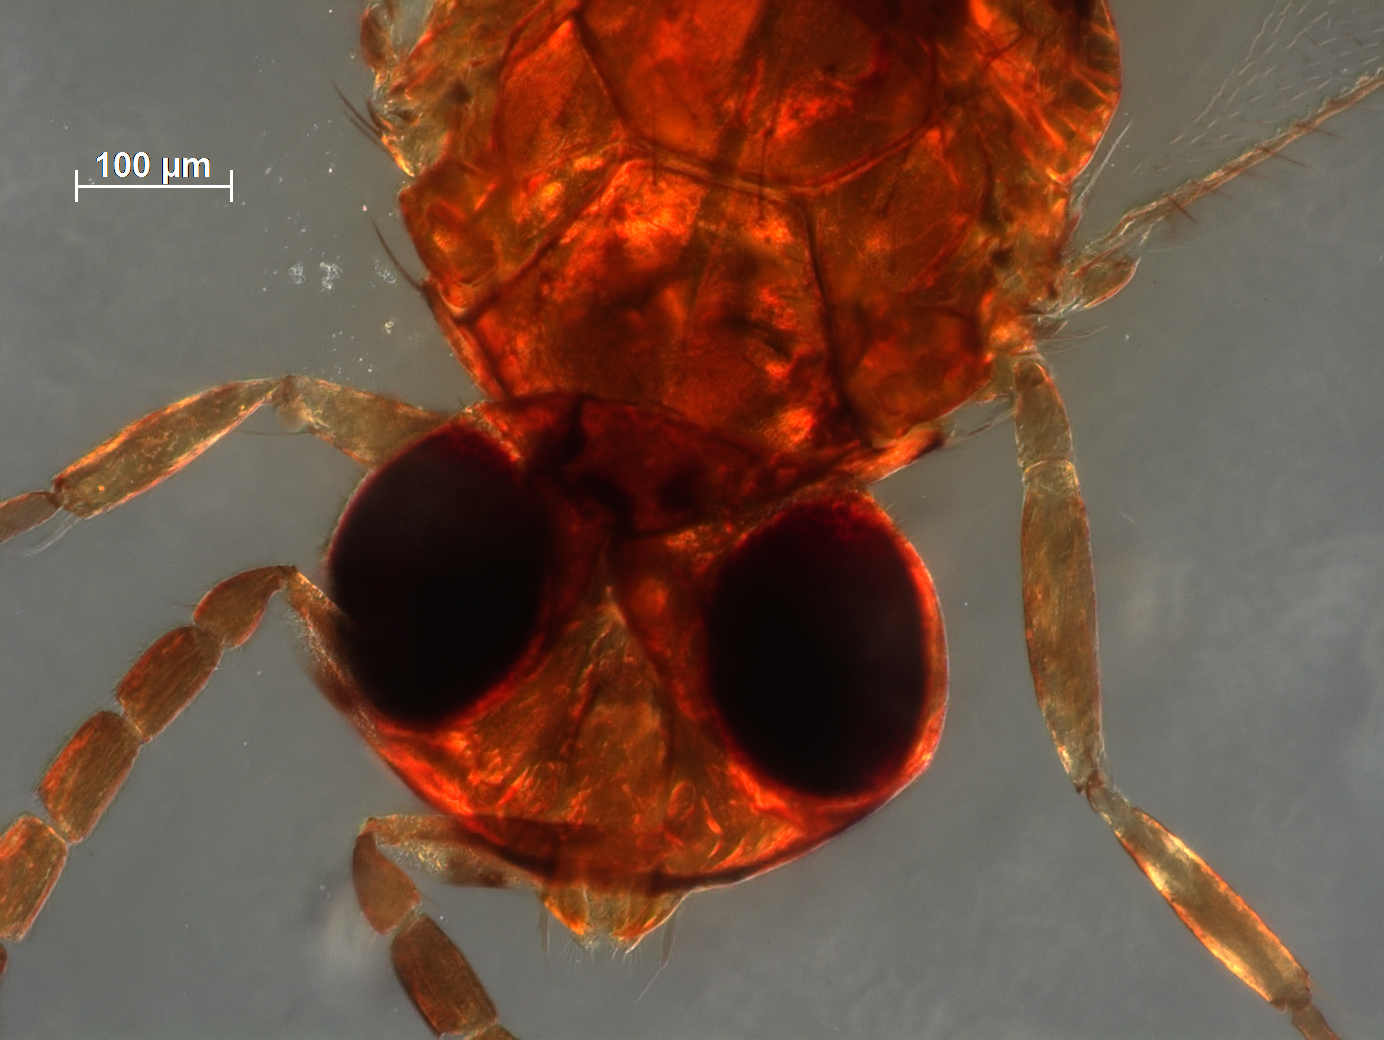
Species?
Coccophagus lepidus
